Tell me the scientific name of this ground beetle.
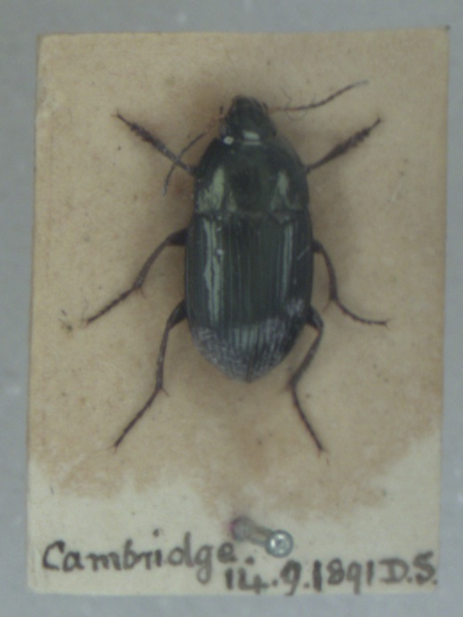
Amara ovata
